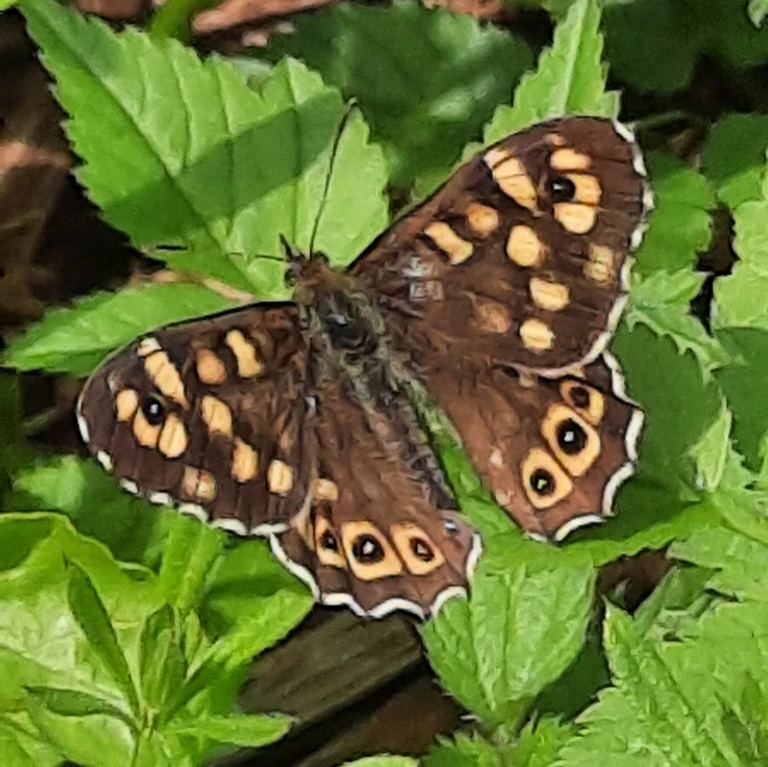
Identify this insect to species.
Pararge aegeria
